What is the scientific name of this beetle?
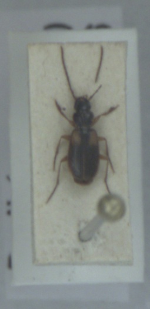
Badister sodalis
